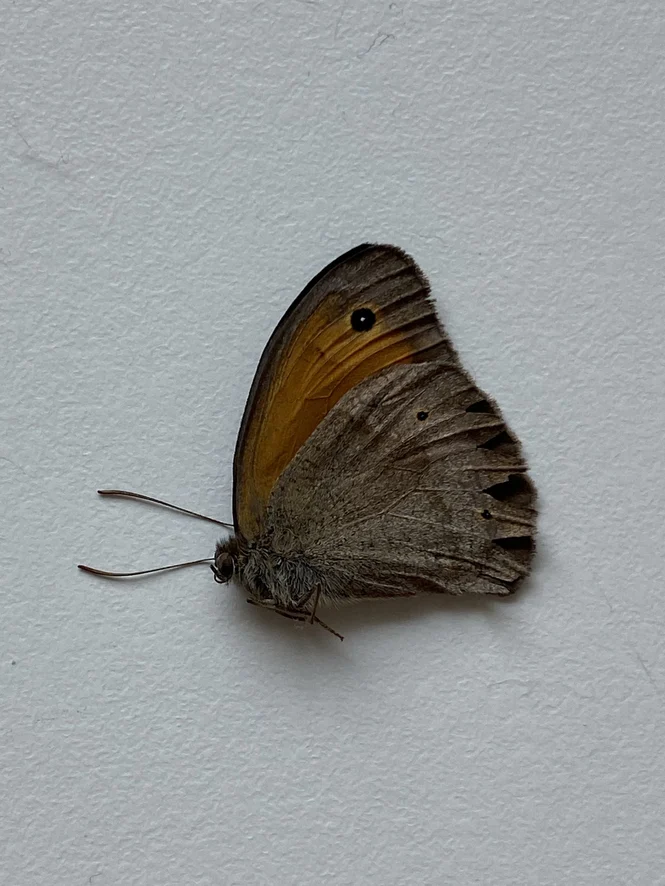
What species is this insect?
Maniola jurtina
